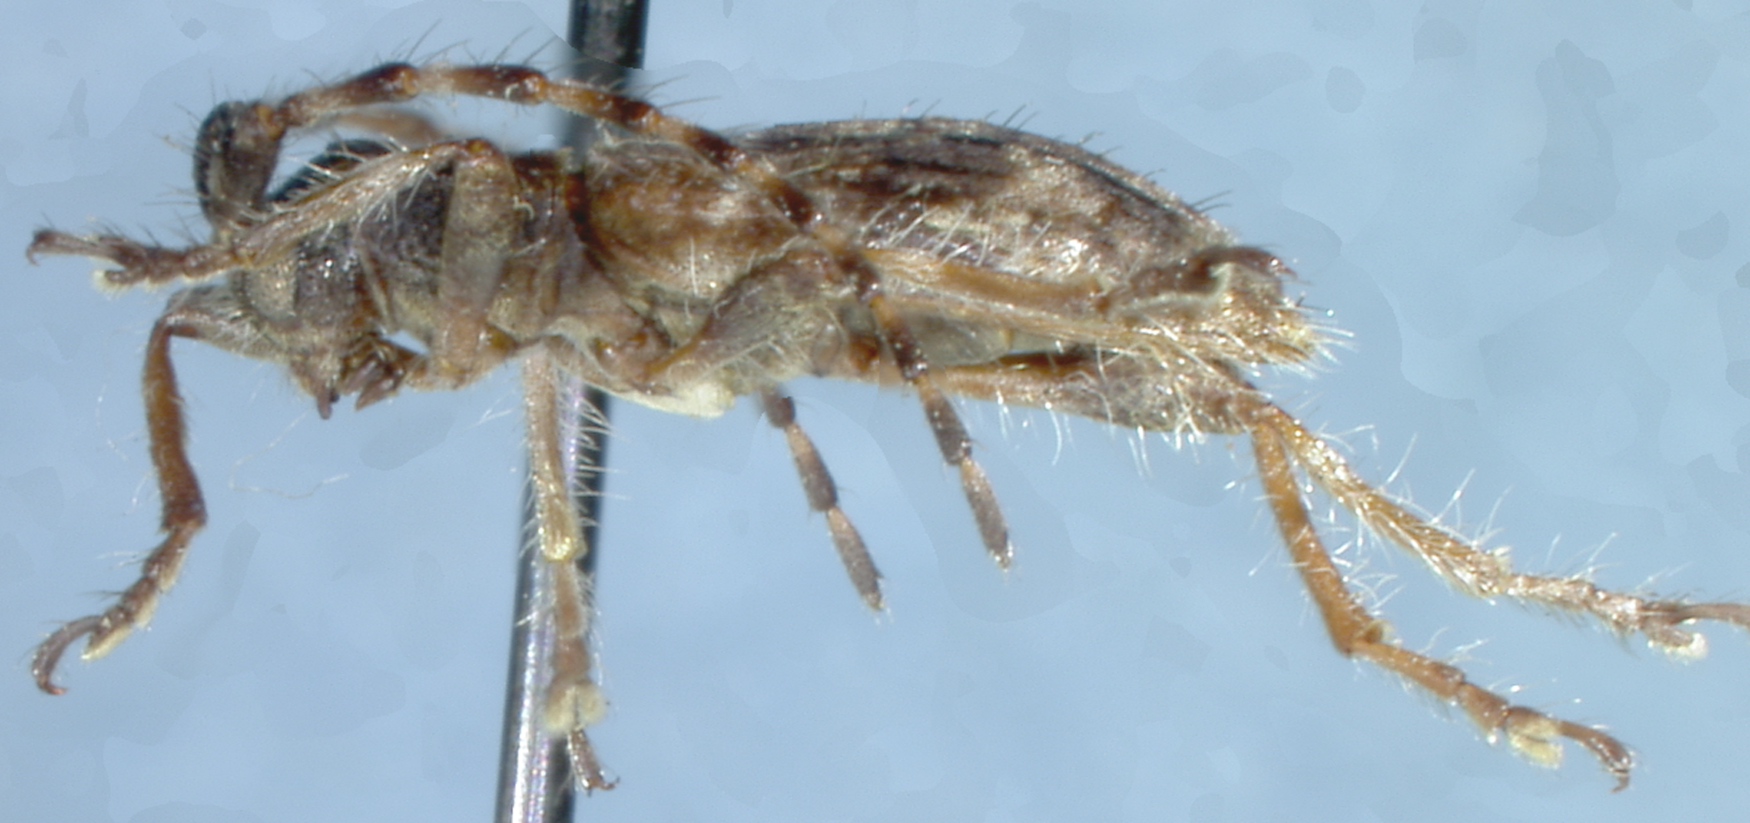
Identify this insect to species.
Heteropalpoides aberrans
